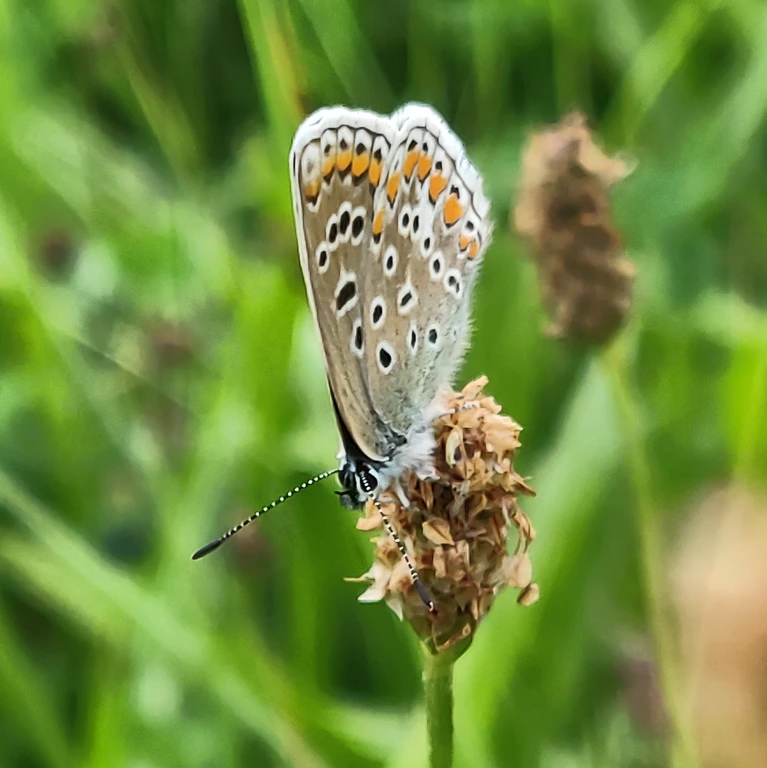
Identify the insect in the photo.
Polyommatus icarus
